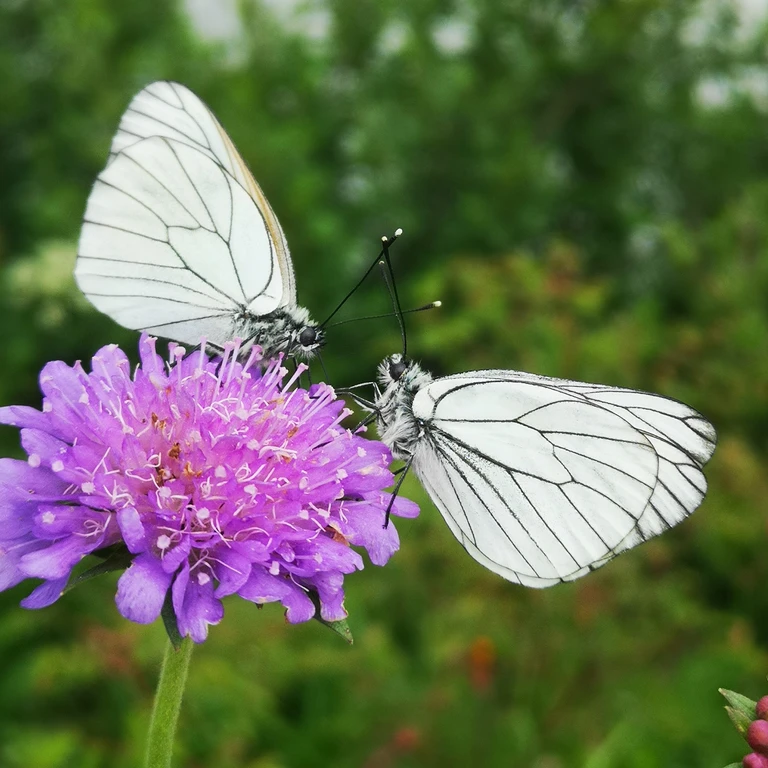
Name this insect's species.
Aporia crataegi
